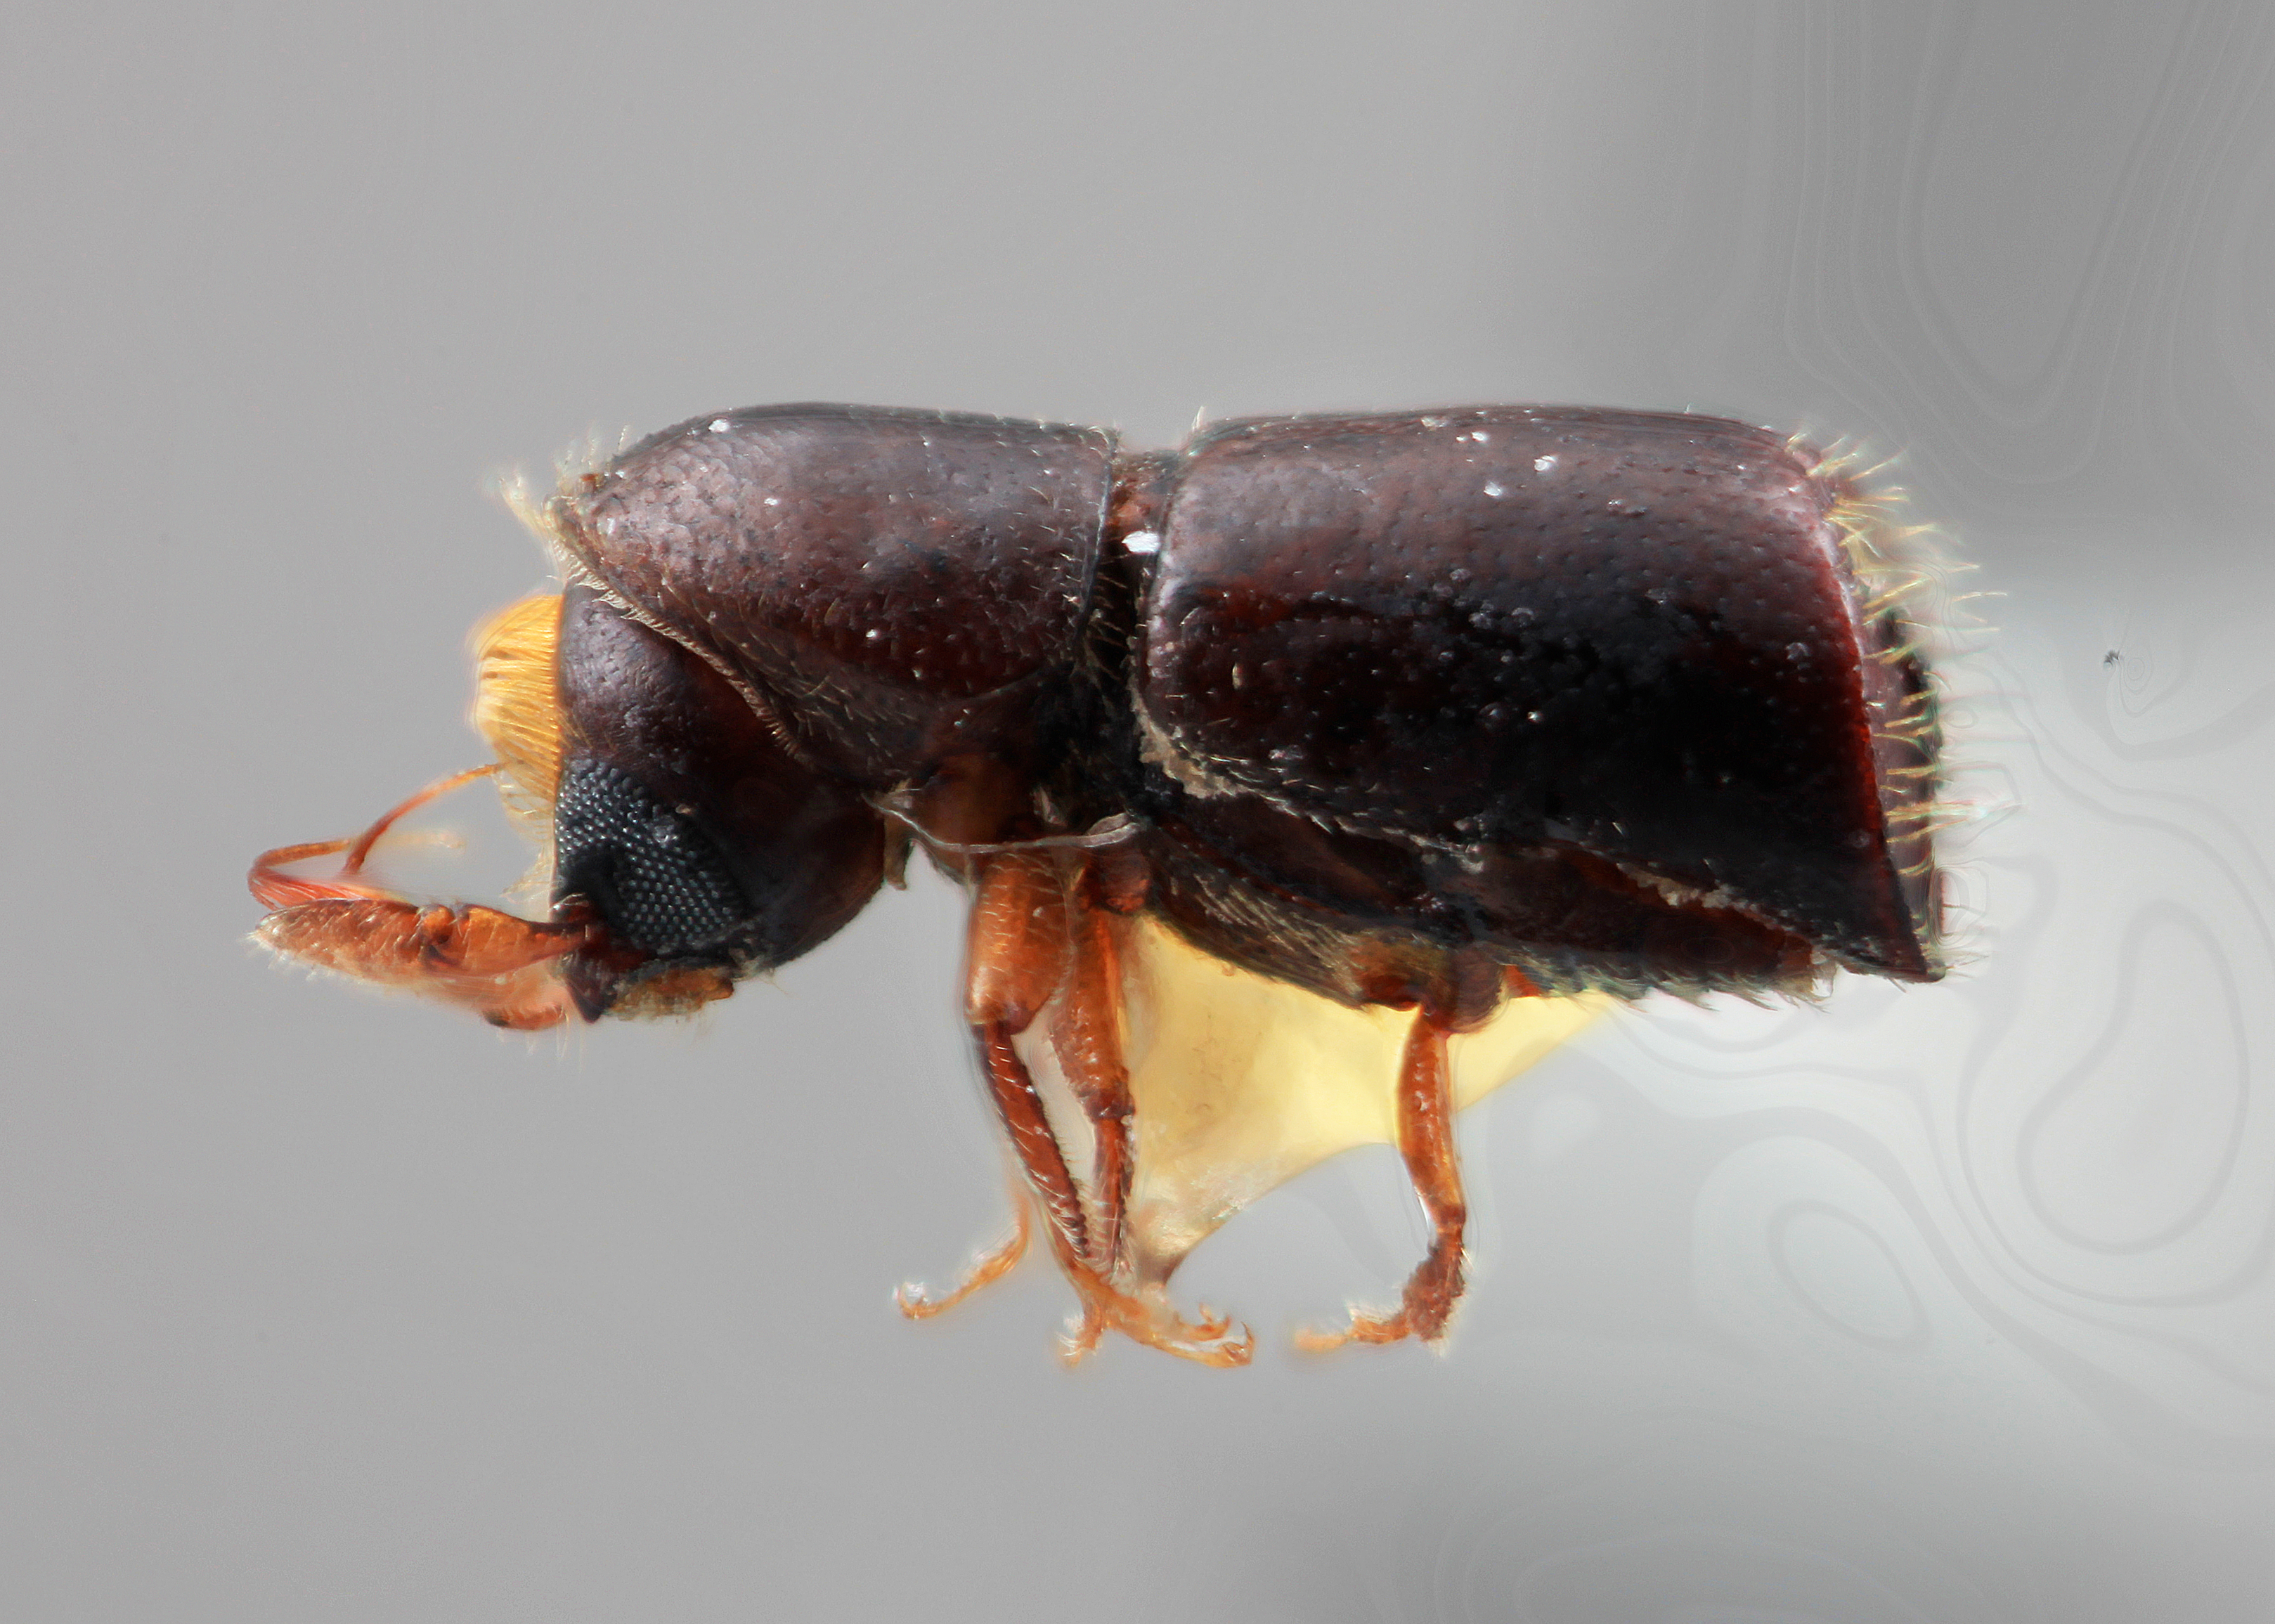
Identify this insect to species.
Corthylus donaticus
